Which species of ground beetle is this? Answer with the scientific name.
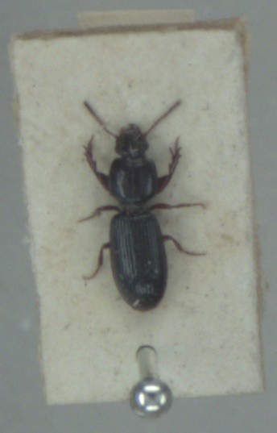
Clivina fossor
